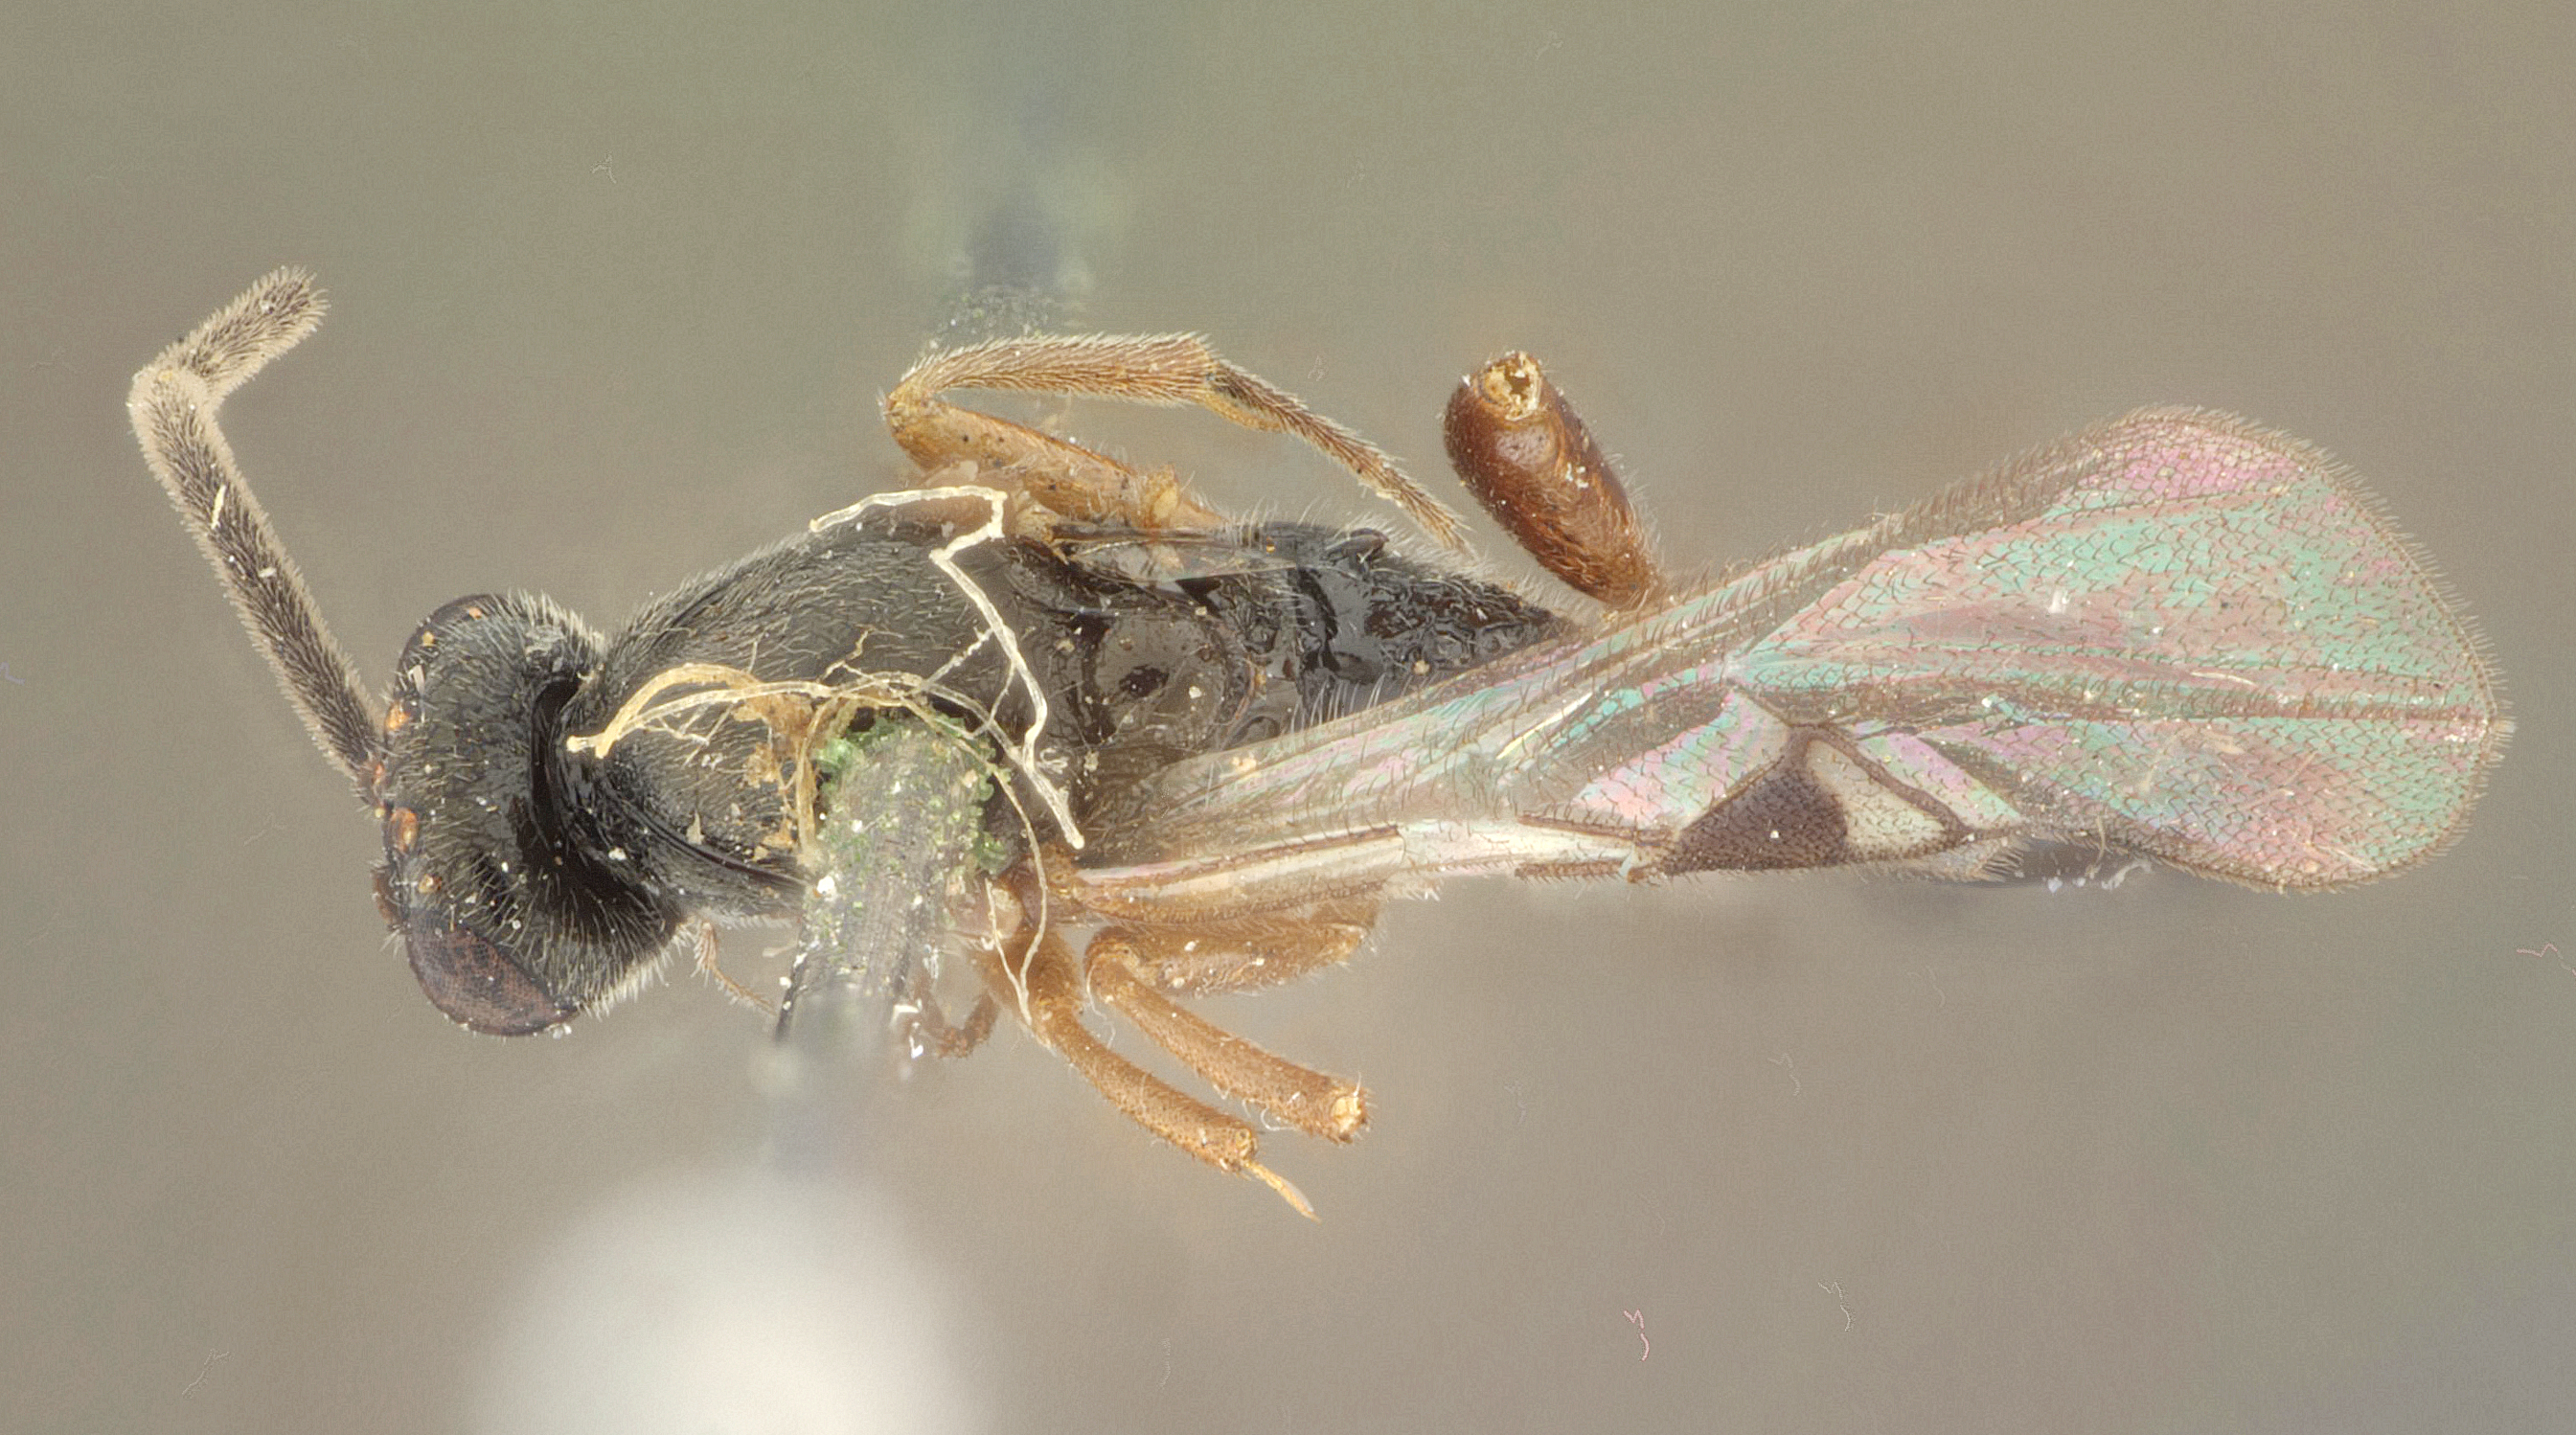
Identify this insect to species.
Proctotrypes obliquus
